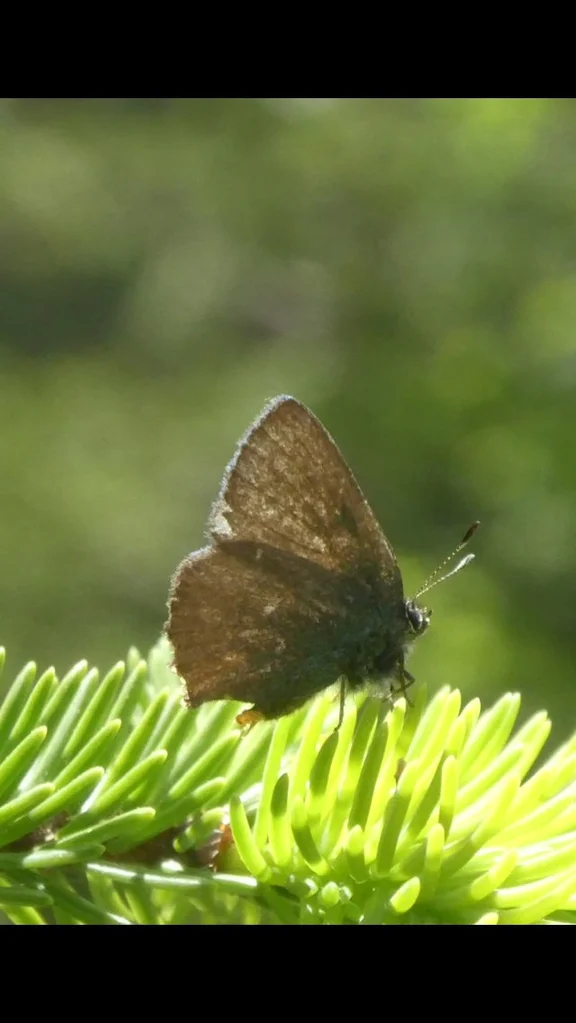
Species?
Callophrys rubi
